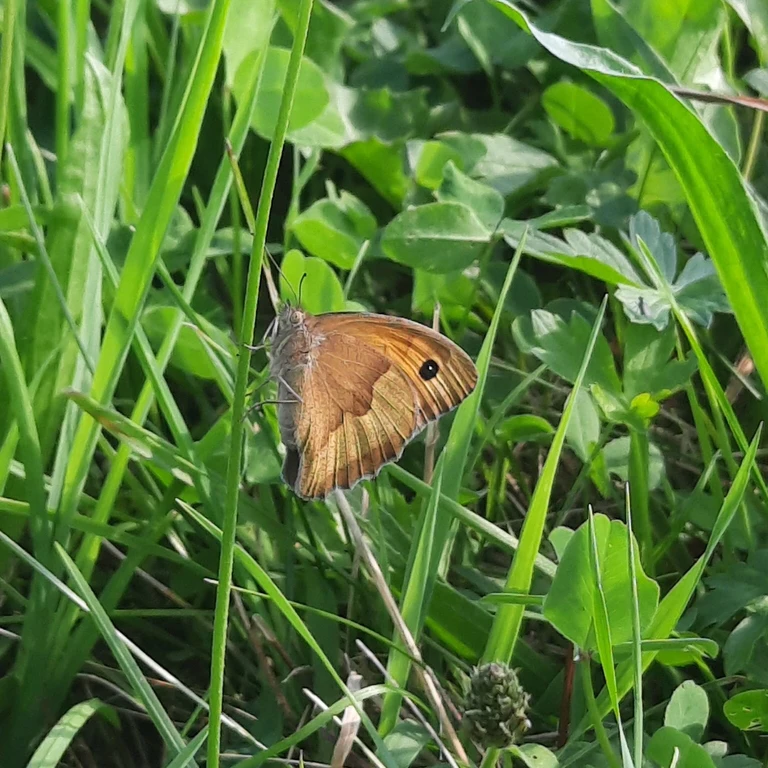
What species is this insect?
Maniola jurtina
